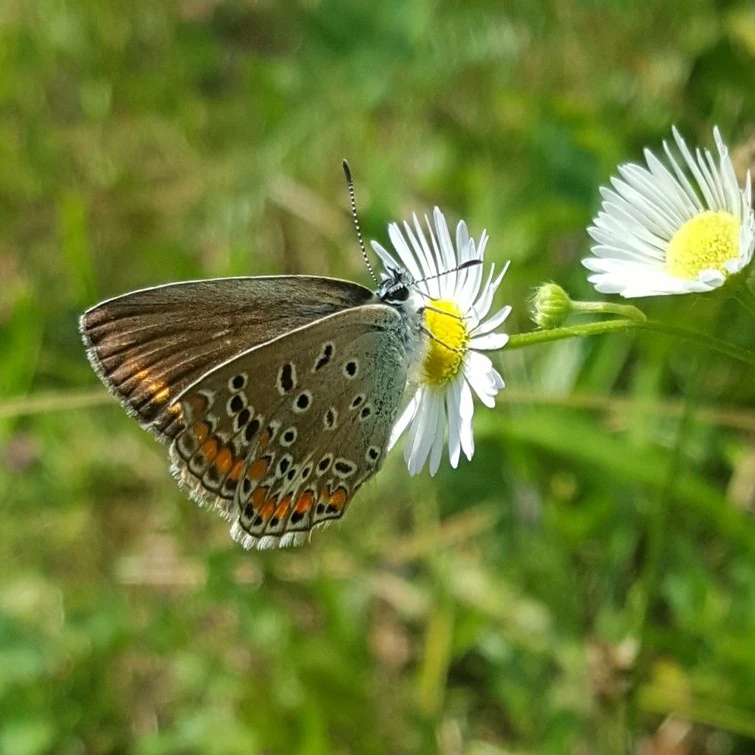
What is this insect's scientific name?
Polyommatus icarus
